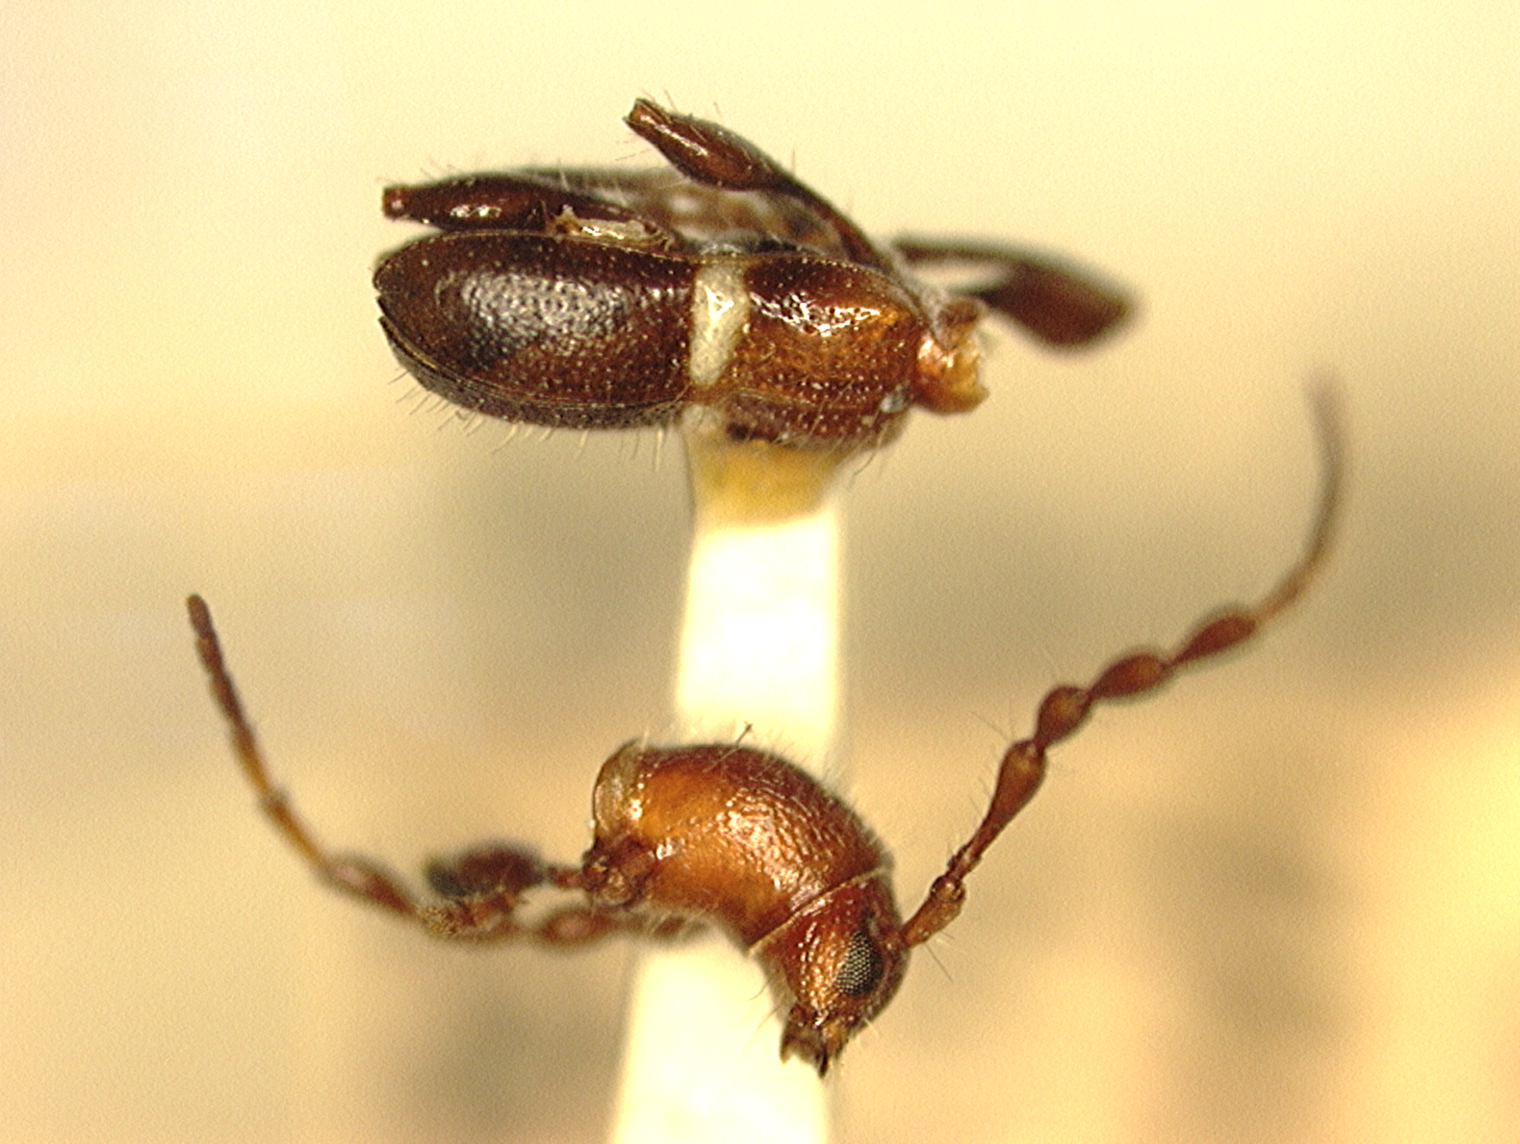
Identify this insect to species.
Tetranodus niveicollis
